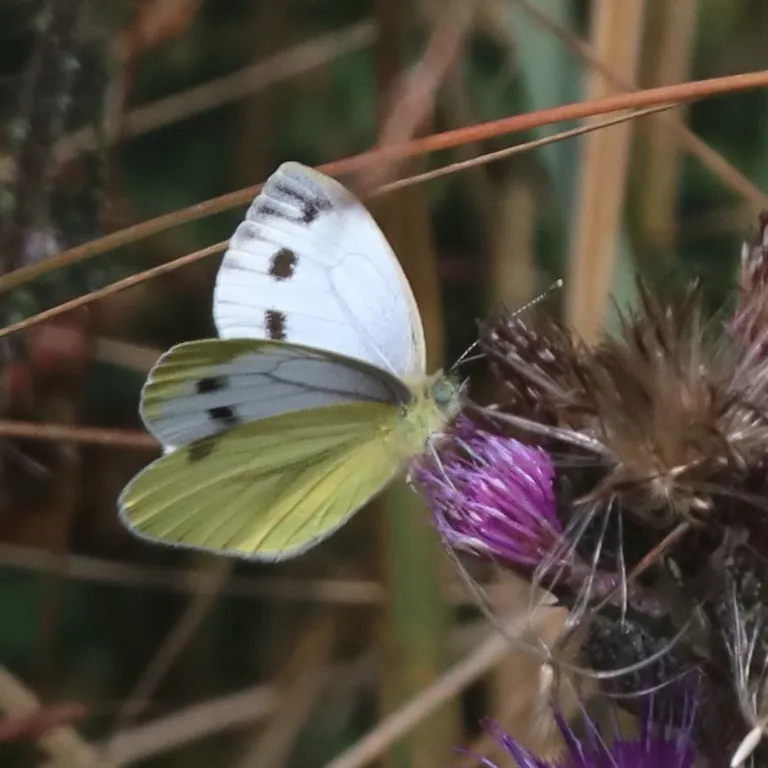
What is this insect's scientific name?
Pieris napi
